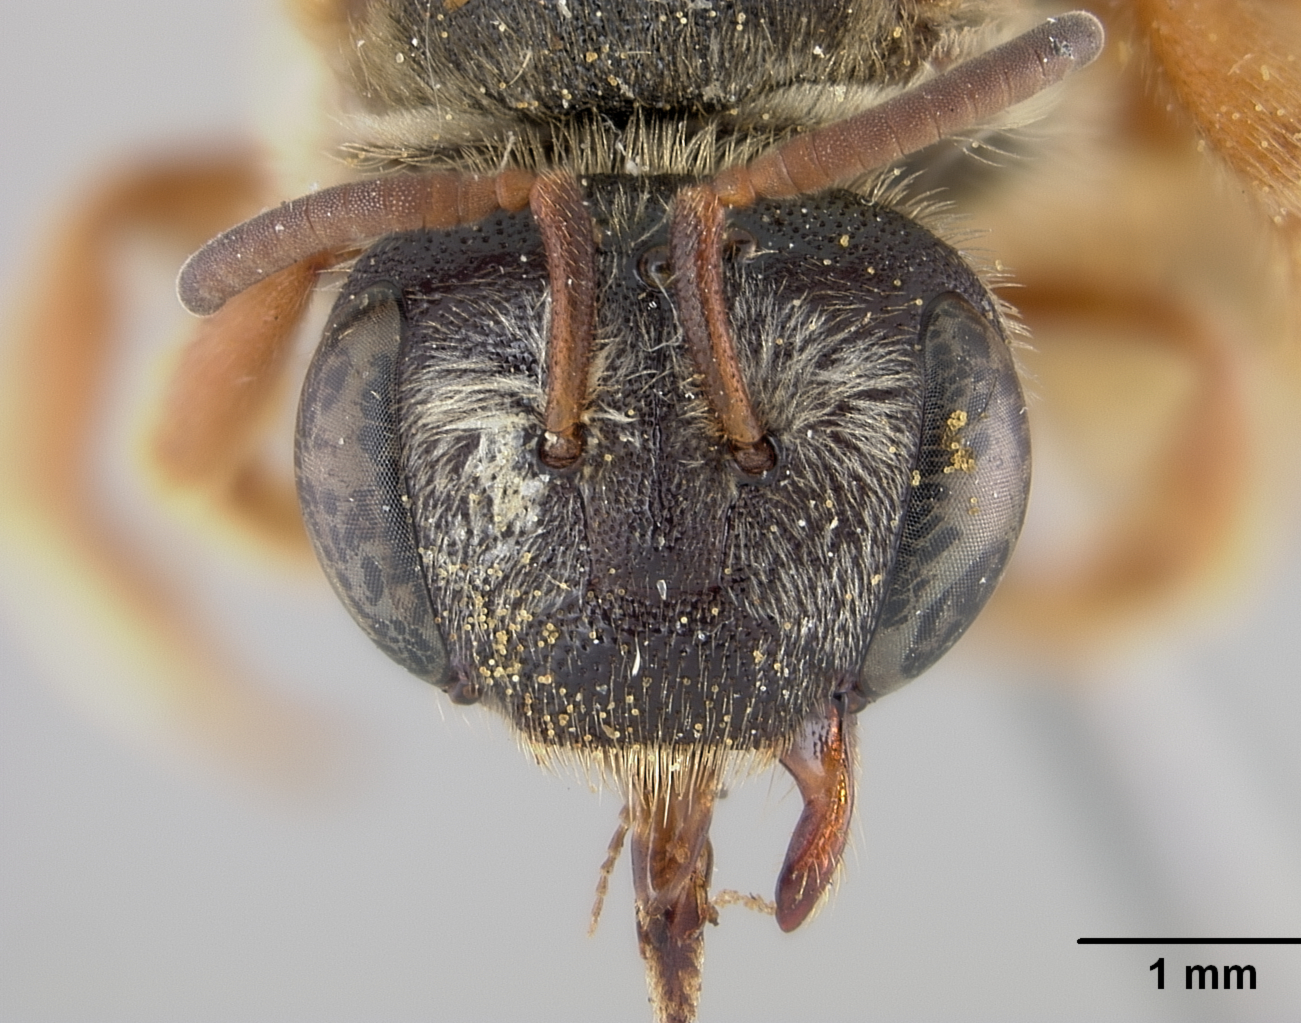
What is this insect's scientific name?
Nomia pattoni
